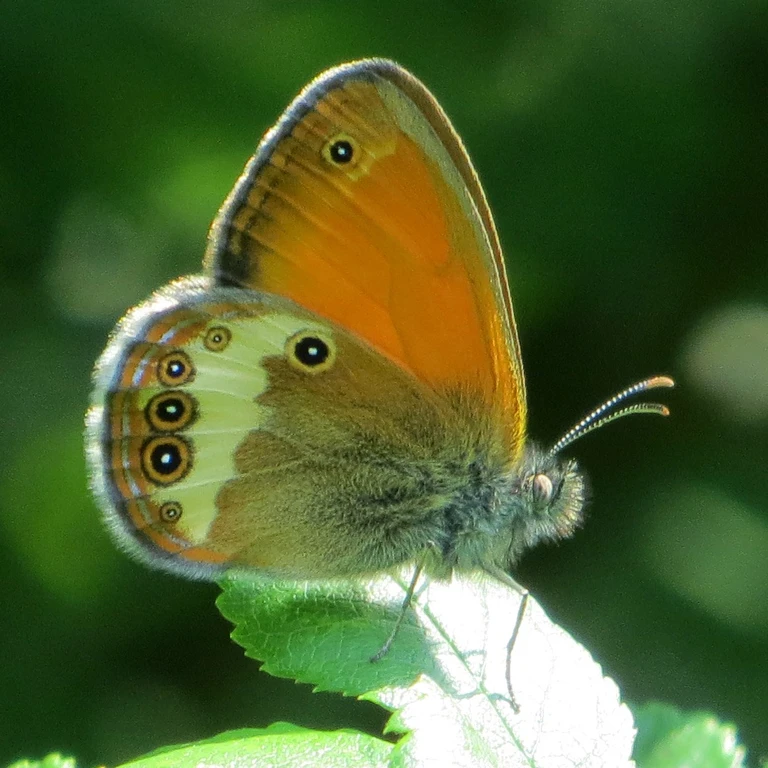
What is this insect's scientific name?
Coenonympha arcania
